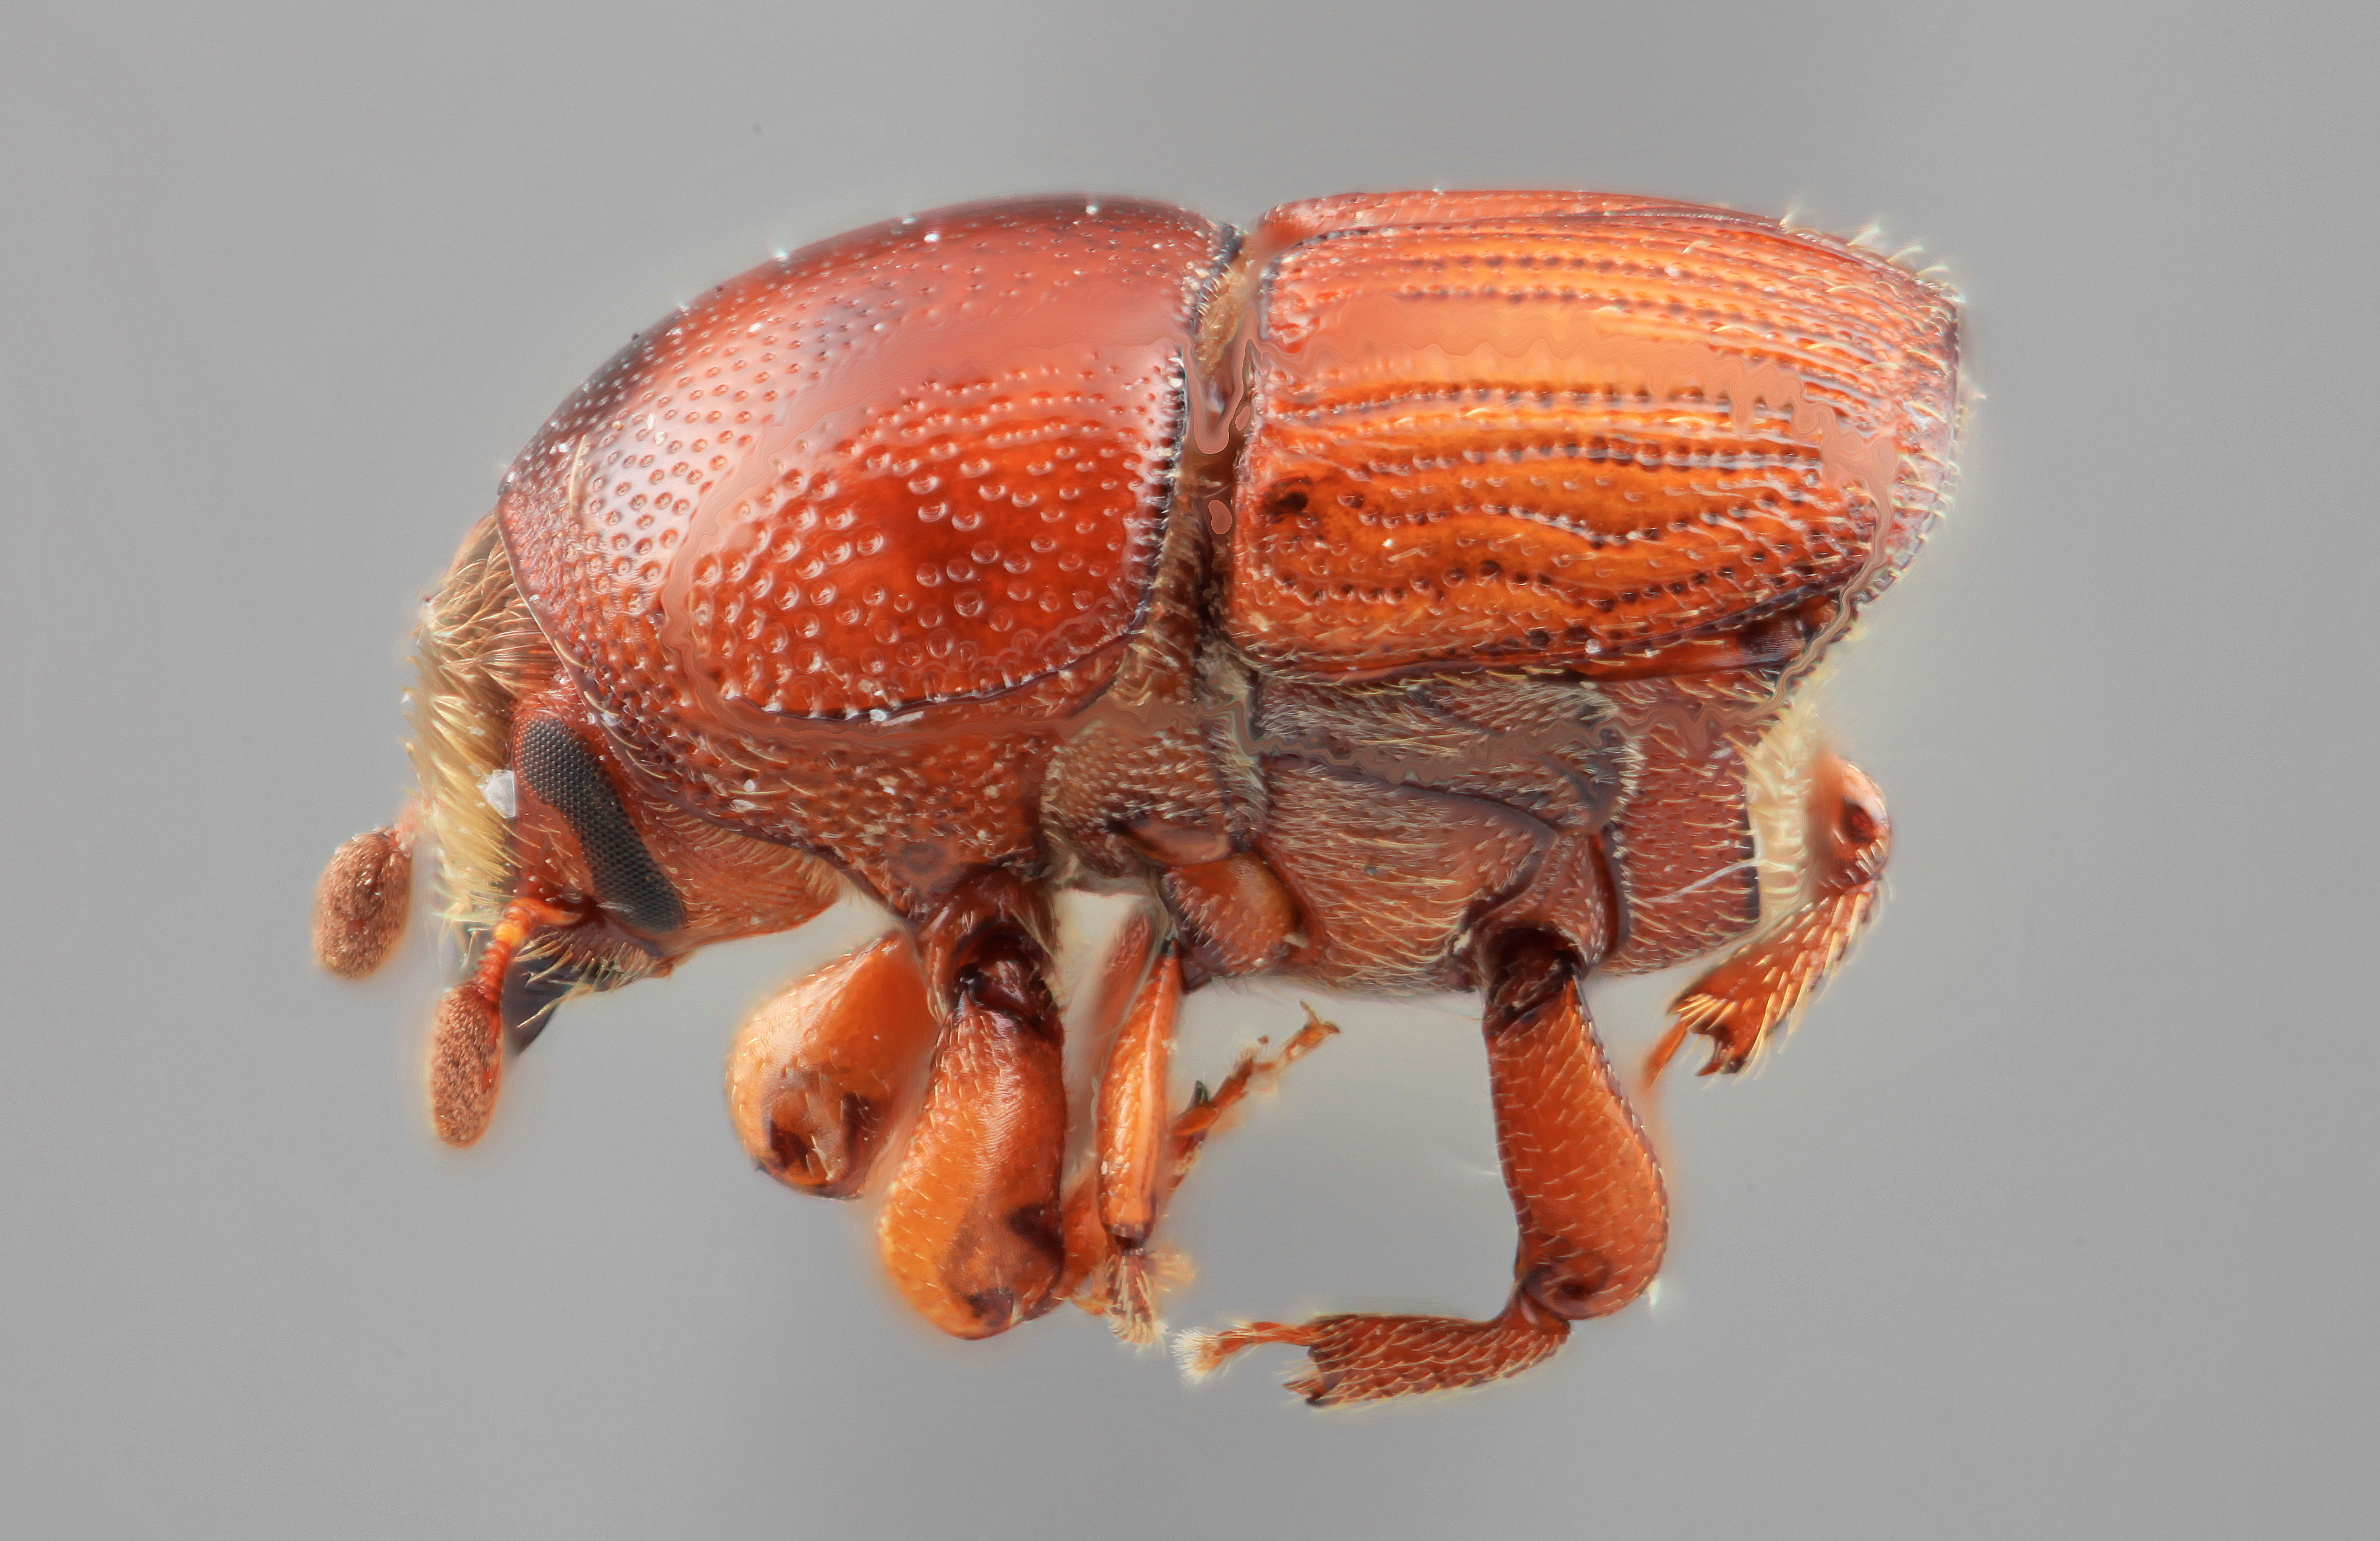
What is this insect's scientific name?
Scolytus canellae
